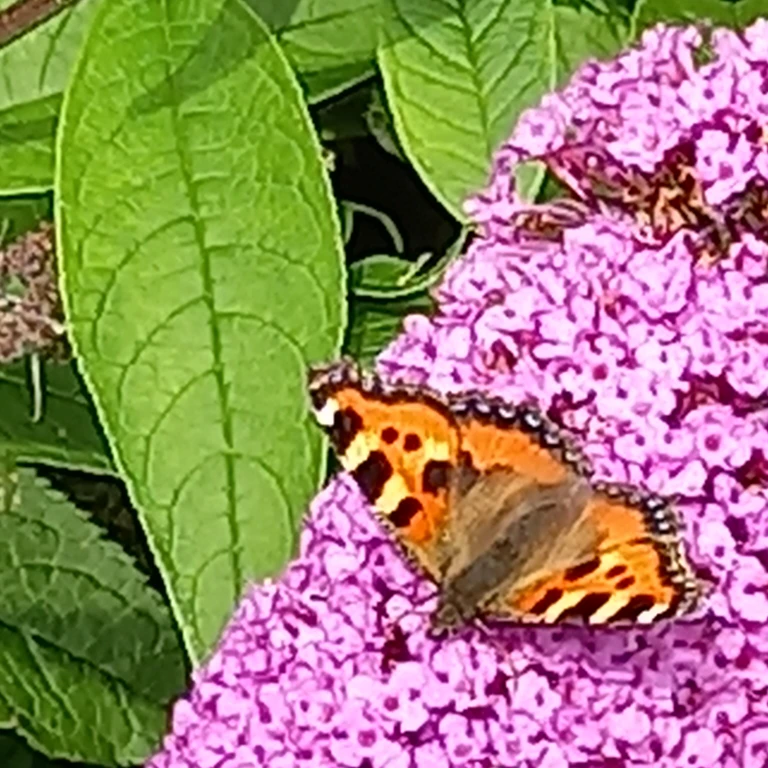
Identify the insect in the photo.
Aglais urticae
